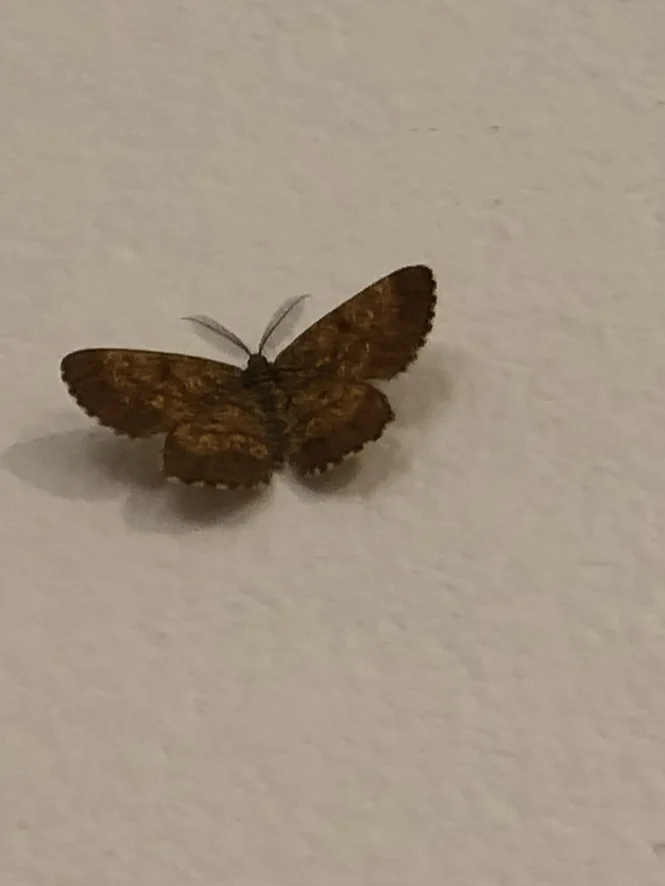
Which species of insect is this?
Ematurga atomaria
